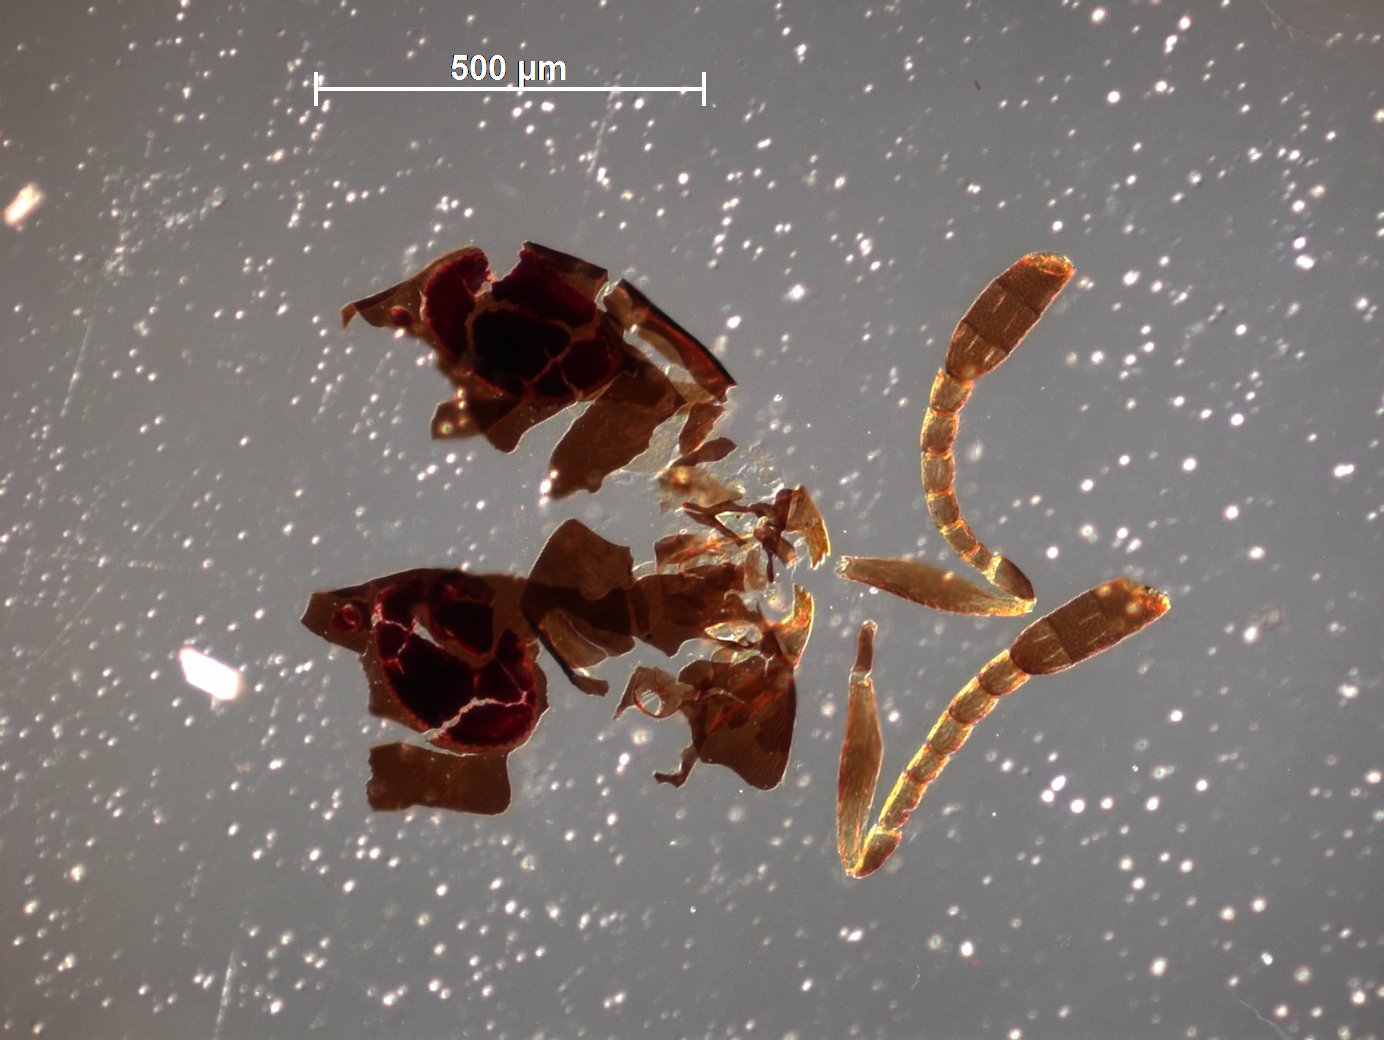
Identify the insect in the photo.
Copidosoma lymani
